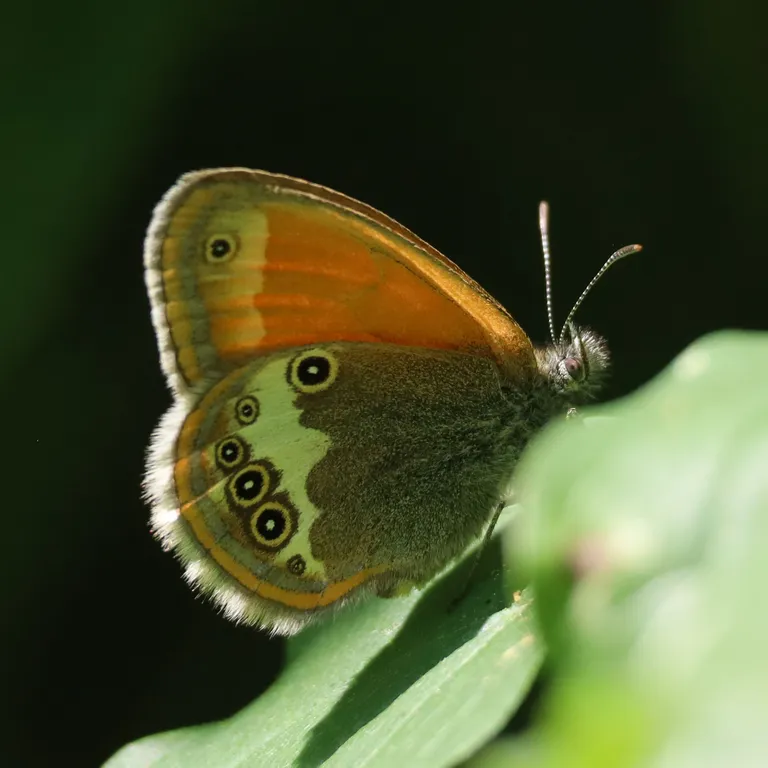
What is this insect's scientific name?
Coenonympha arcania
